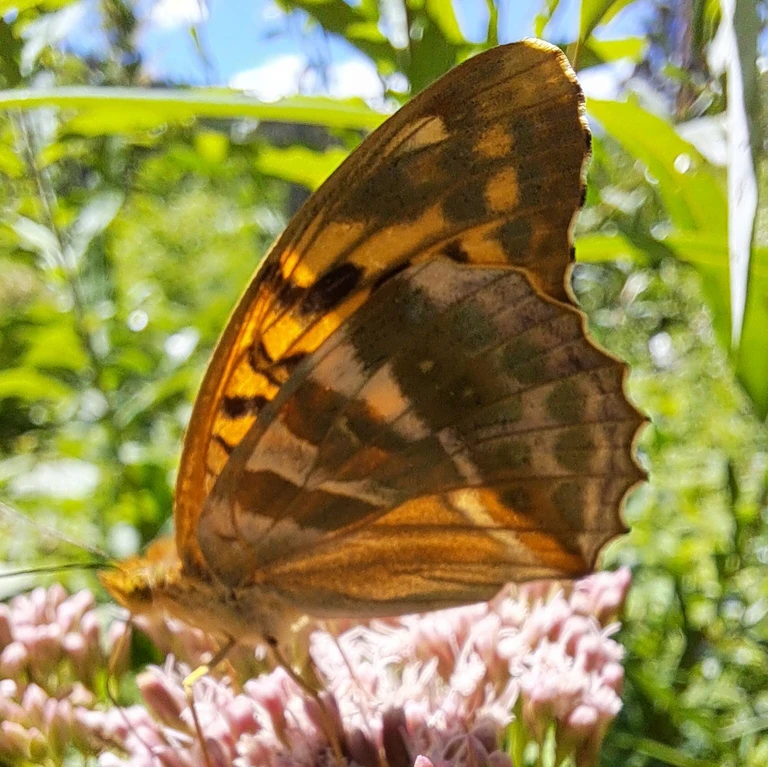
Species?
Argynnis paphia
